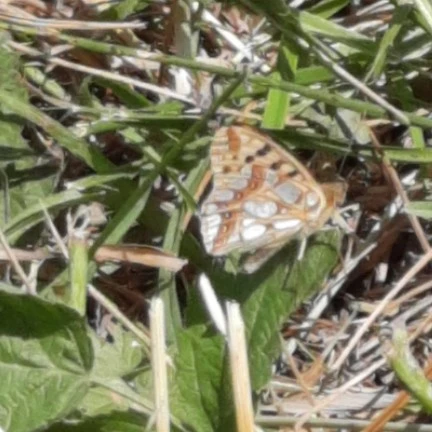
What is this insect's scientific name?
Issoria lathonia
